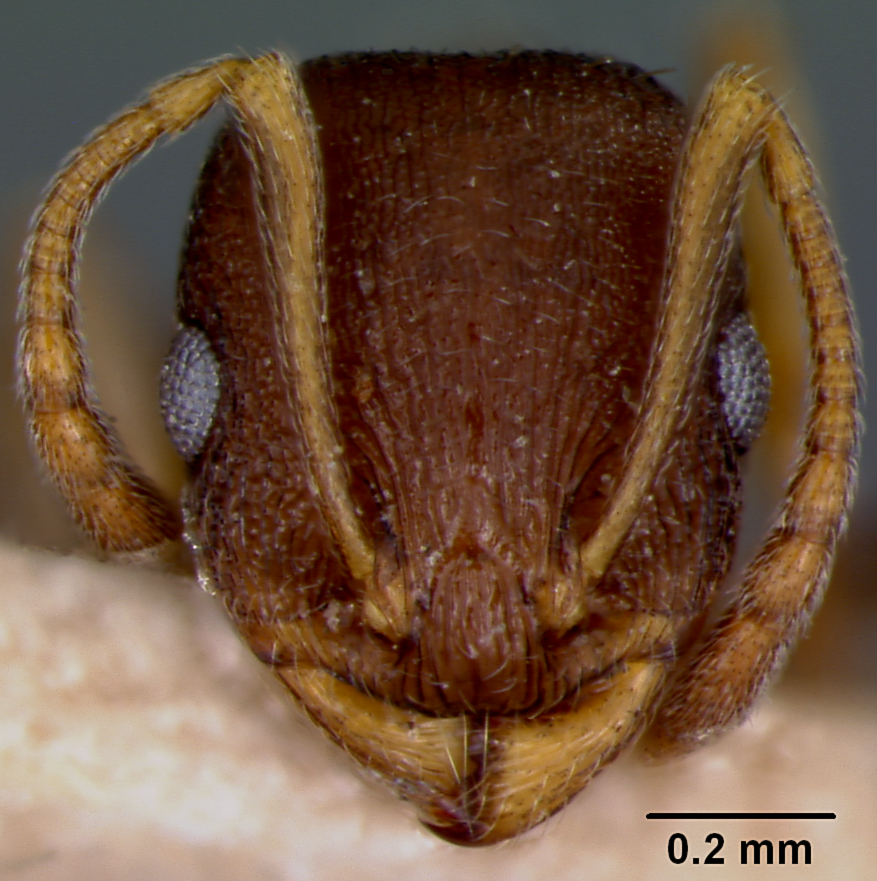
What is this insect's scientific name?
Leptothorax rugatulus
